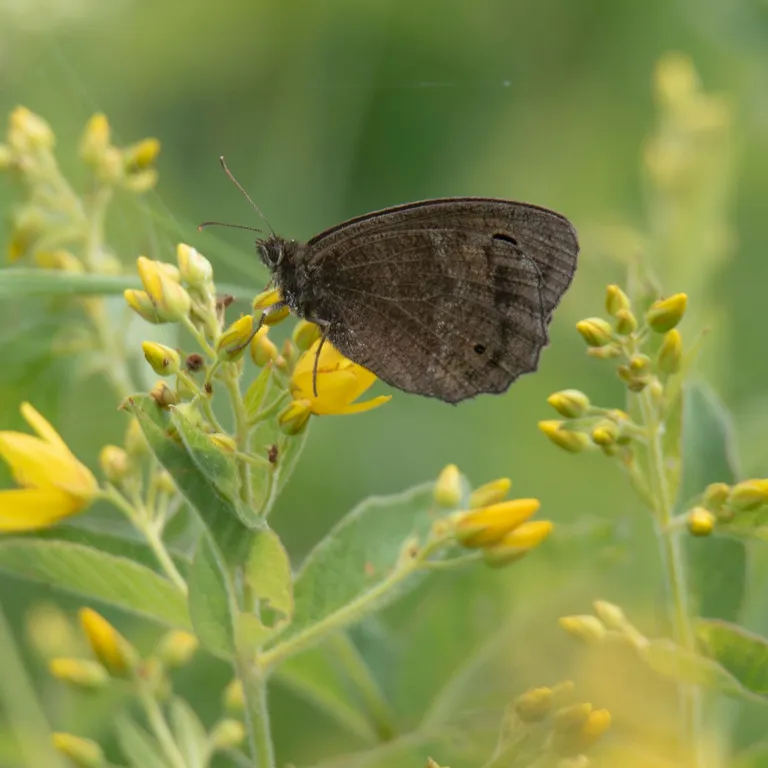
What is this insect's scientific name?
Minois dryas
